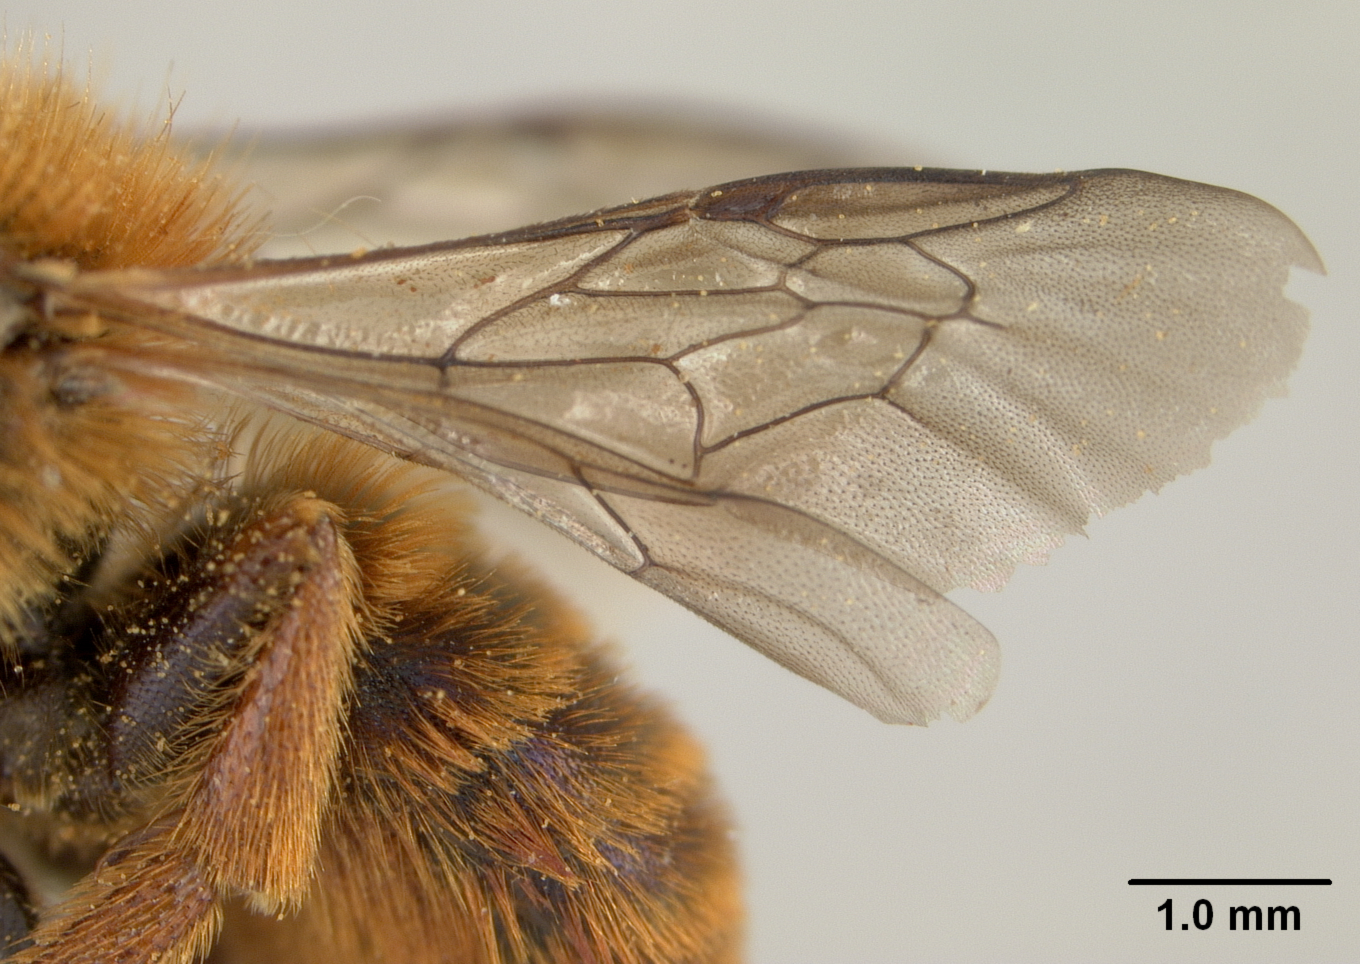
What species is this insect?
Osmia jacoti
